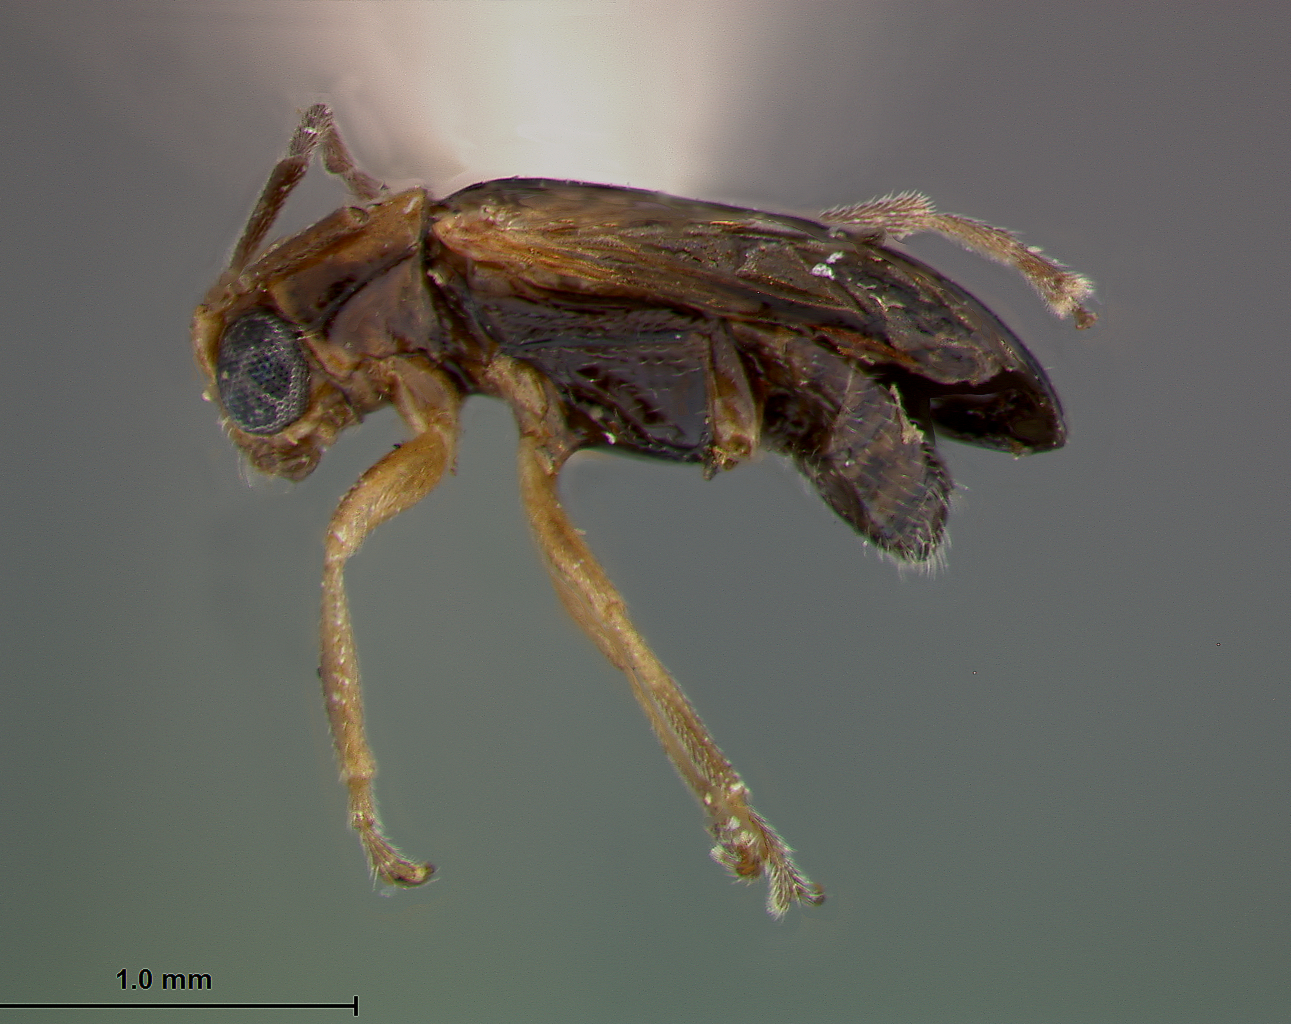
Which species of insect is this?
Ectmesopus longicornis
